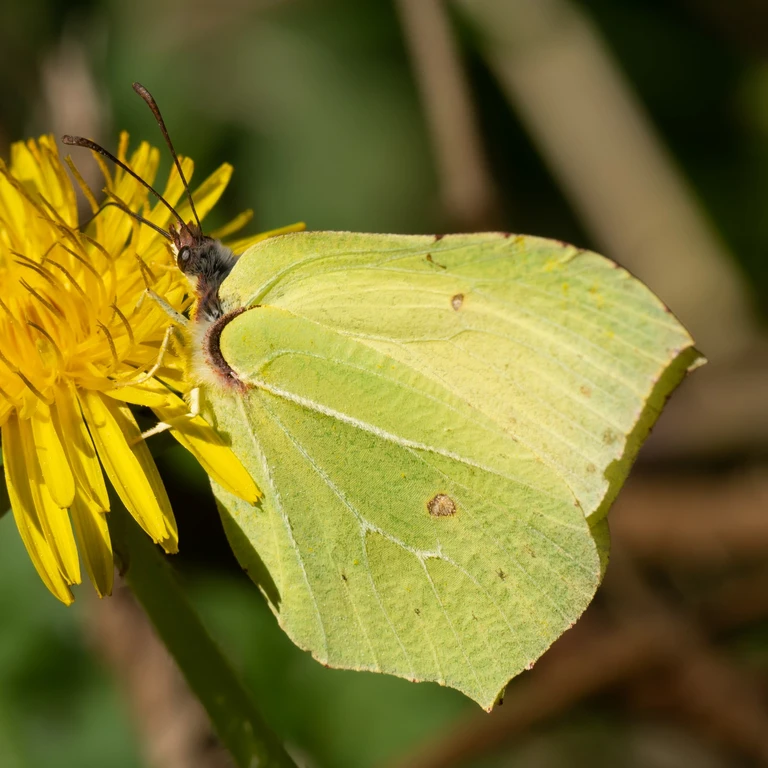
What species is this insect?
Gonepteryx rhamni
